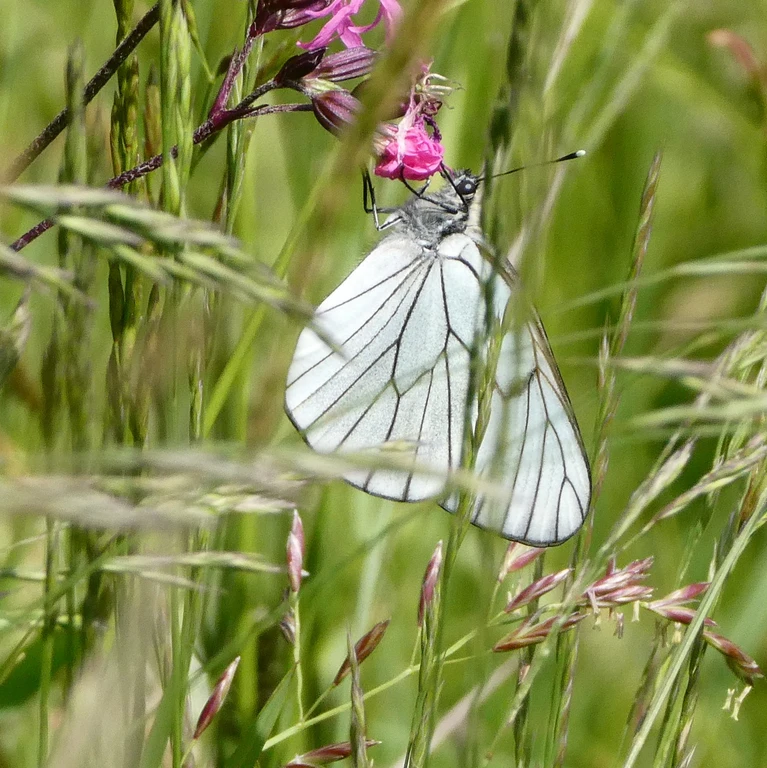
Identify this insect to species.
Aporia crataegi
